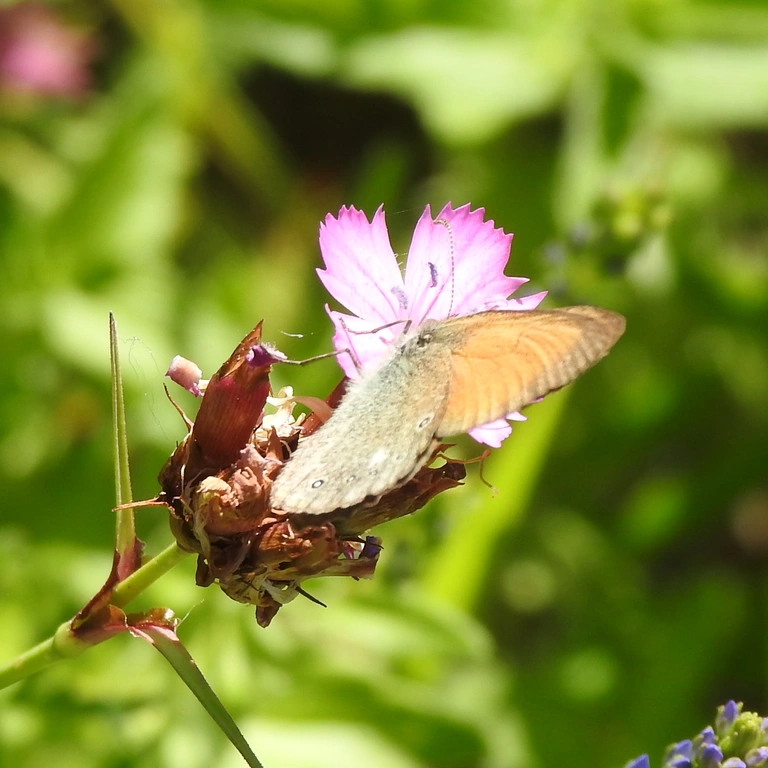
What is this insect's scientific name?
Coenonympha glycerion (also Coenonympha iphis)
